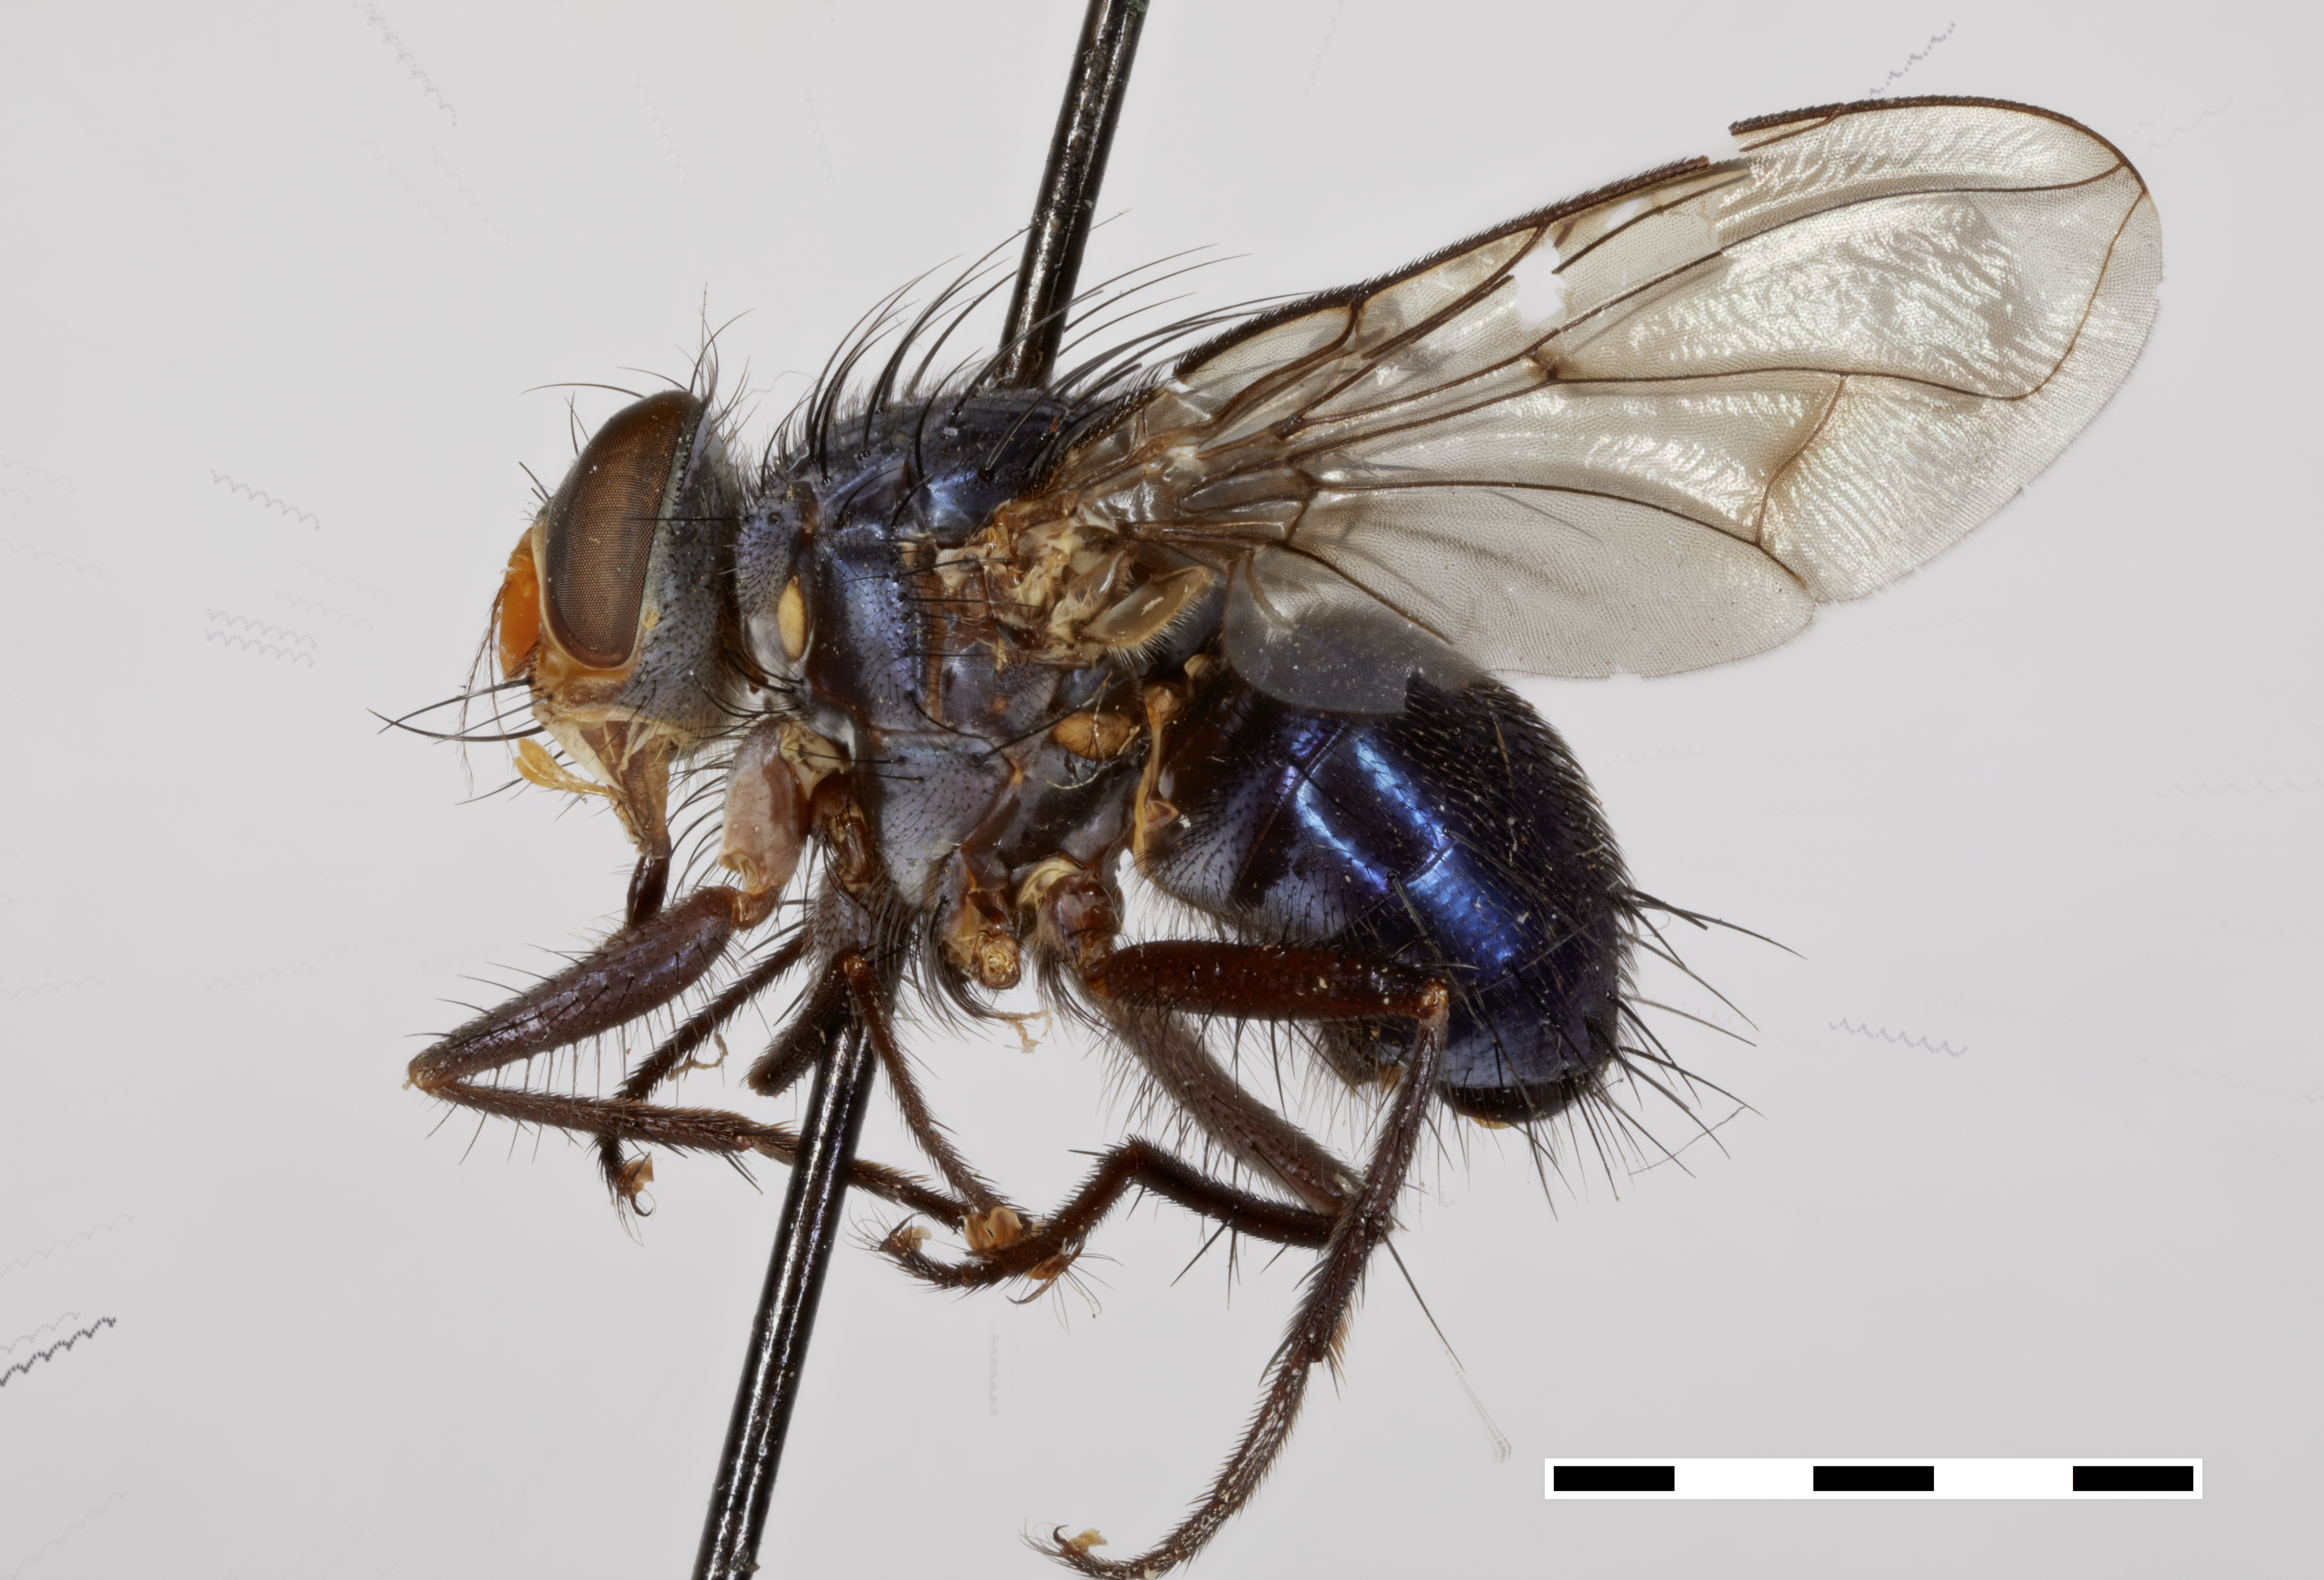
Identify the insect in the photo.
Mesembrinella uniseta (also Huascaromusca uniseta)
